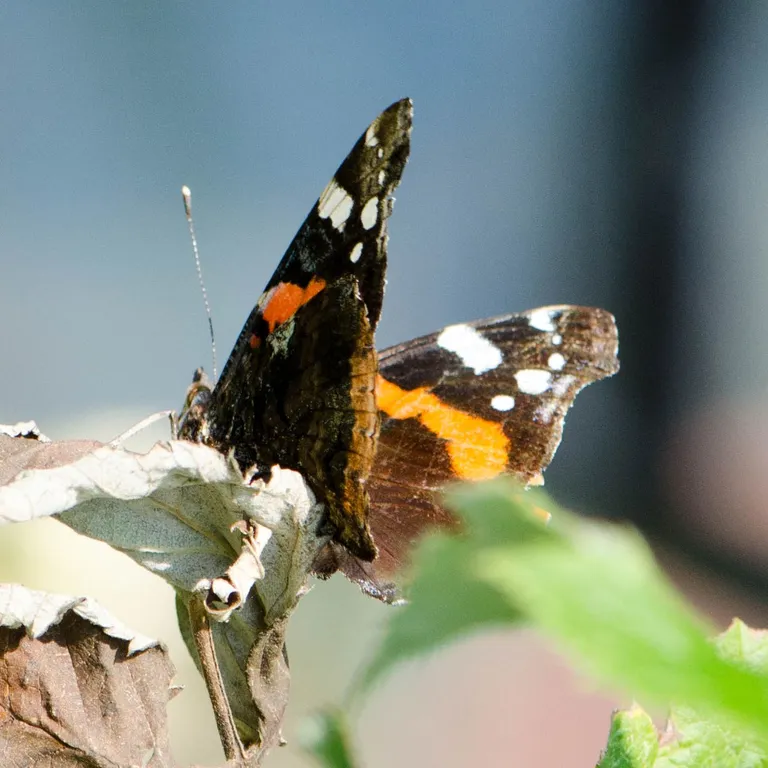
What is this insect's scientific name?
Vanessa atalanta
